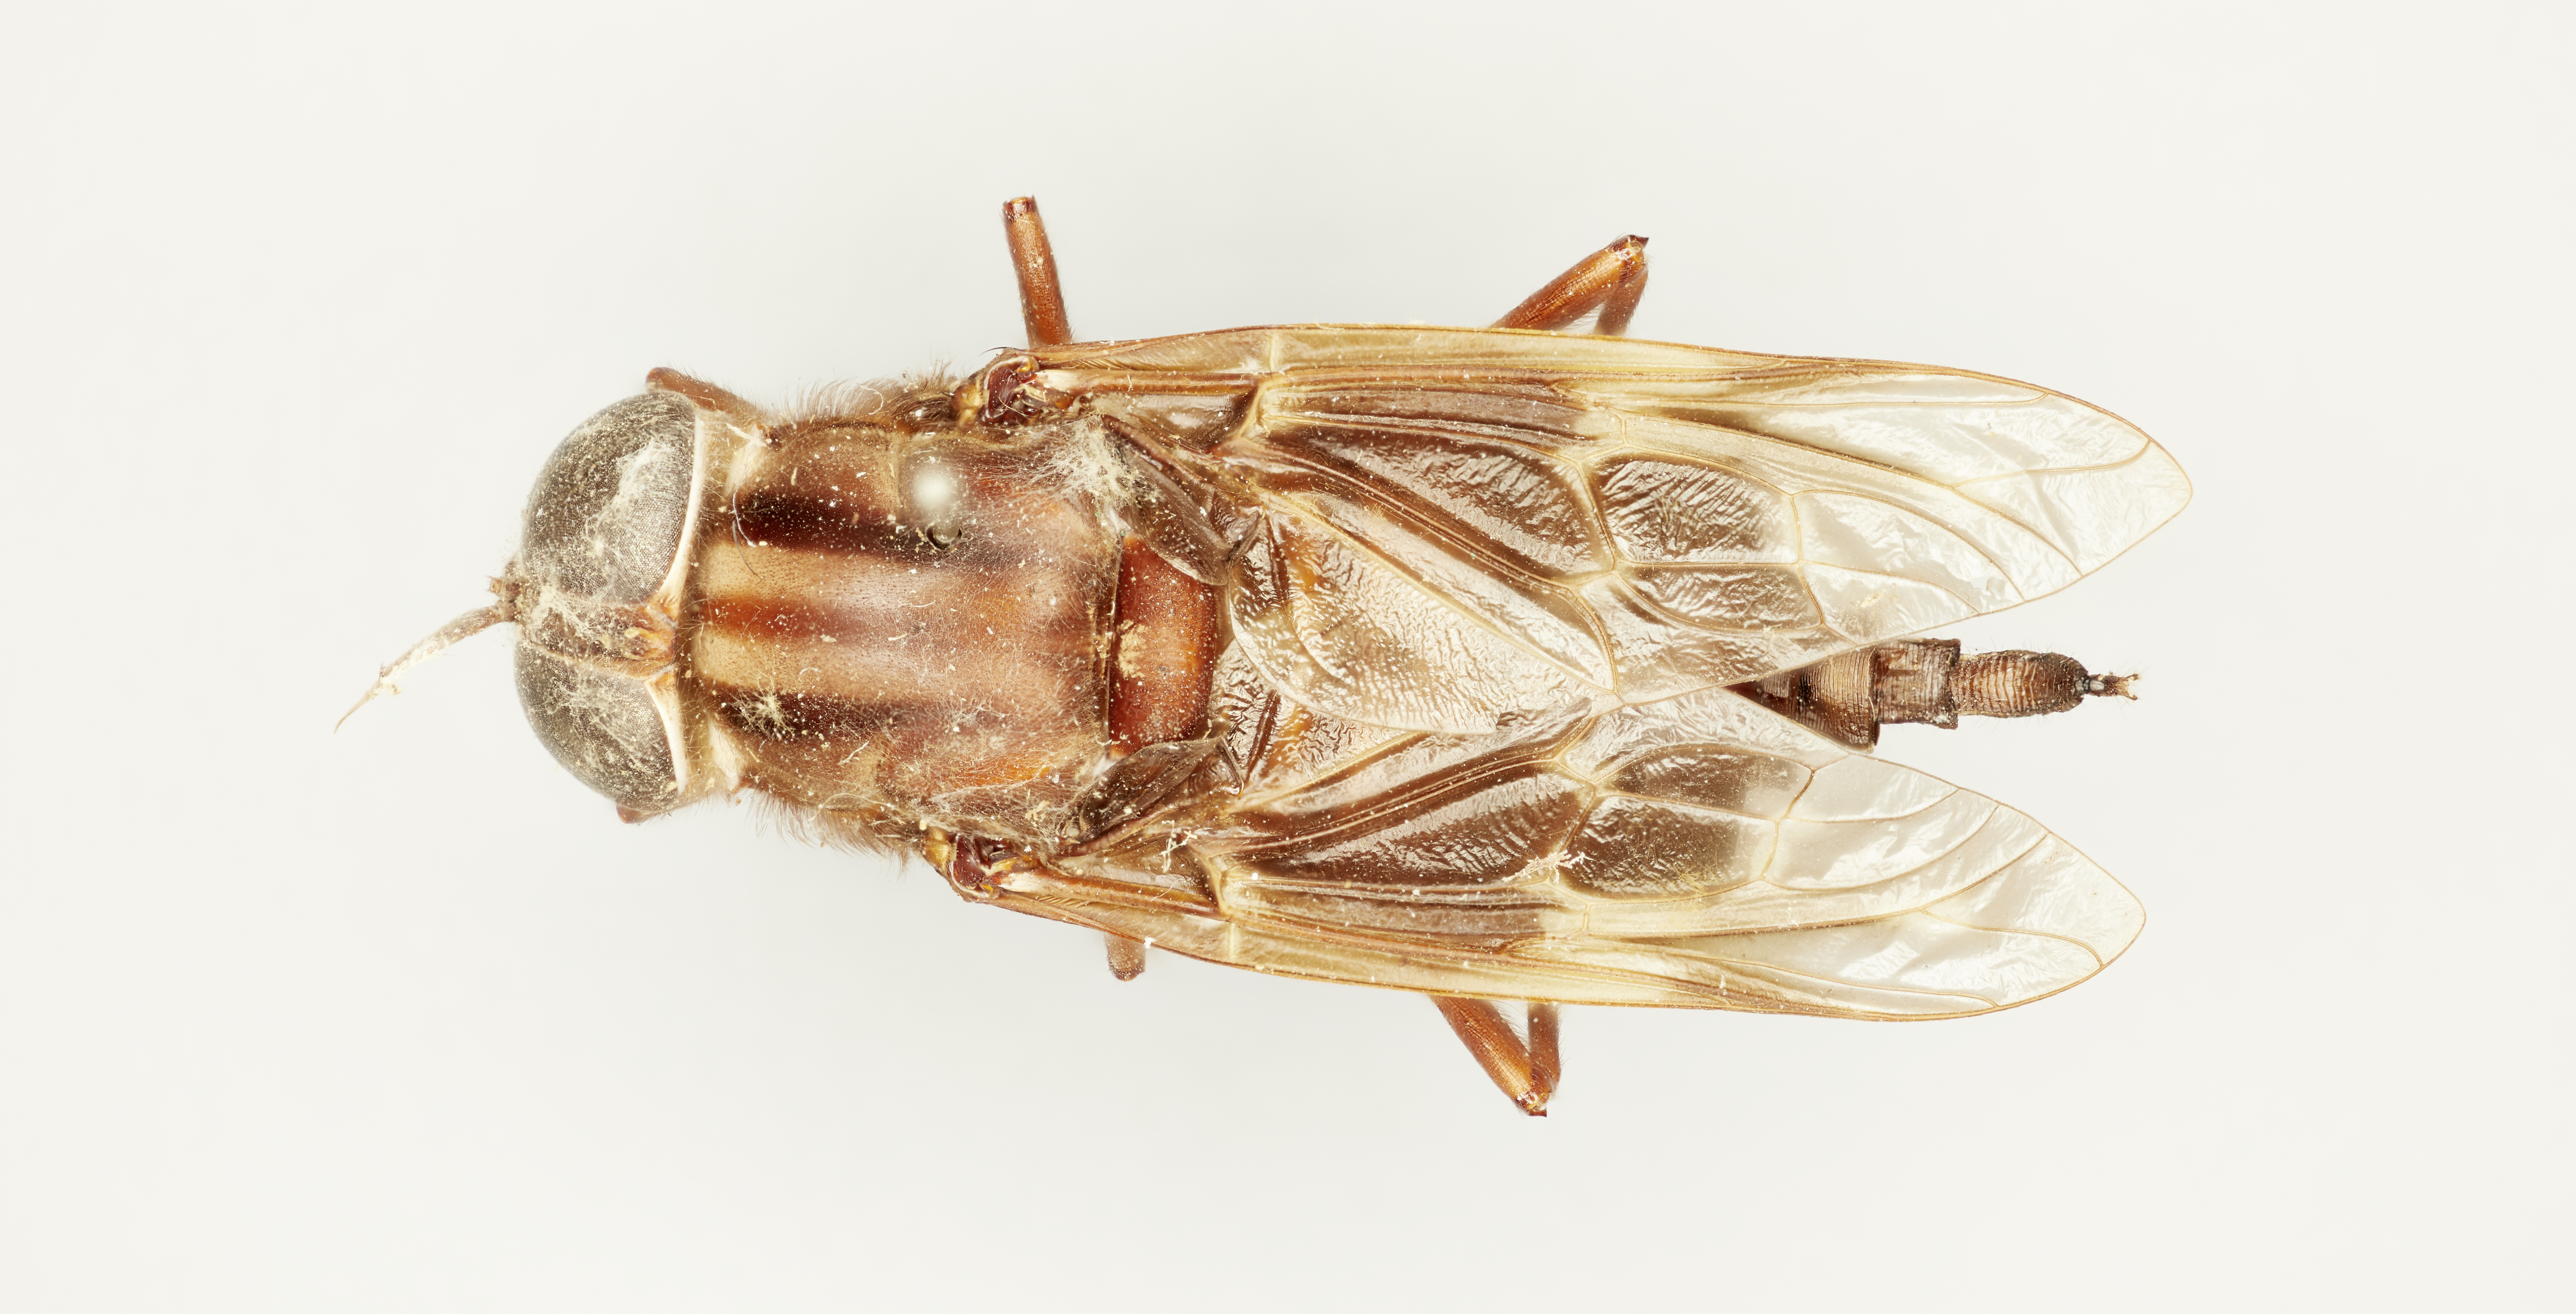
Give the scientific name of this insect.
Pantophthalmus fastuosus
